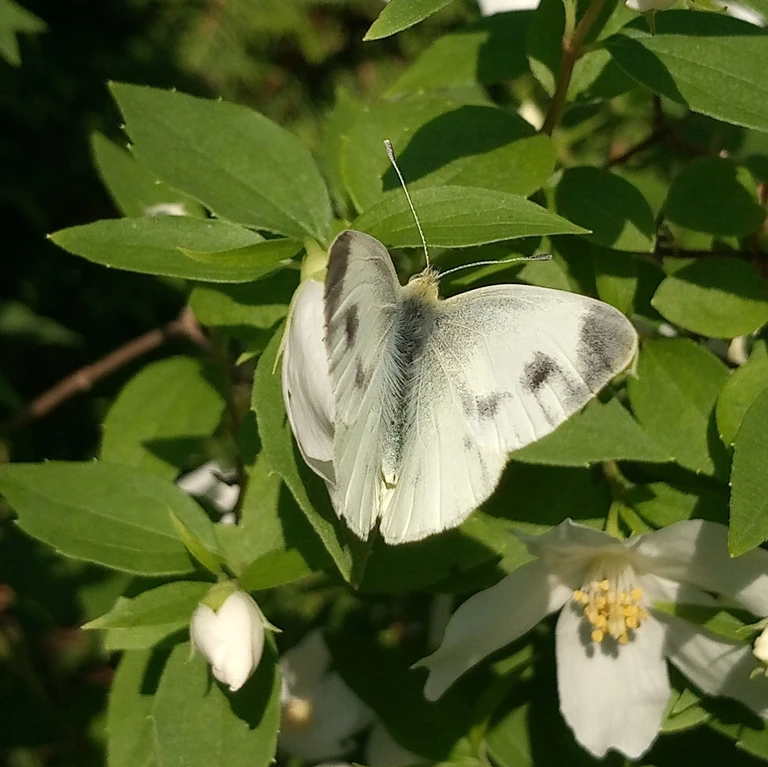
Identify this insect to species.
Pieris mannii
